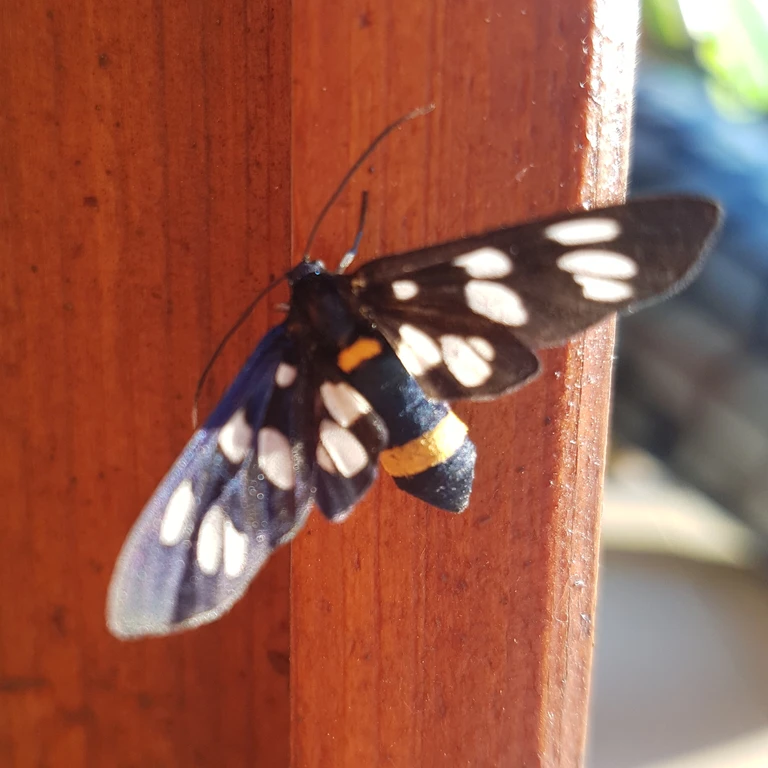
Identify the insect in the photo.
Amata phegea
